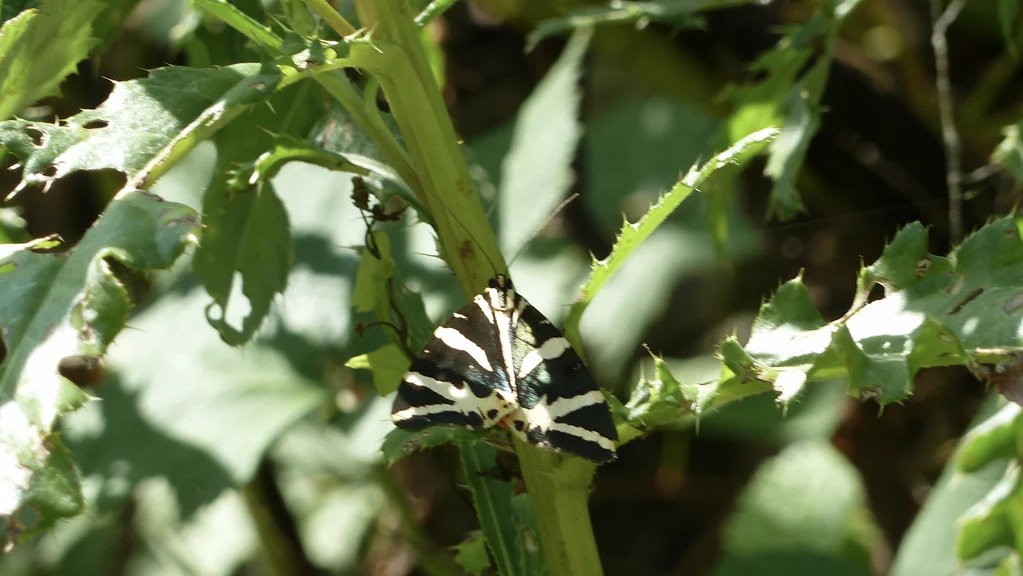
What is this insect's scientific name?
Euplagia quadripunctaria
